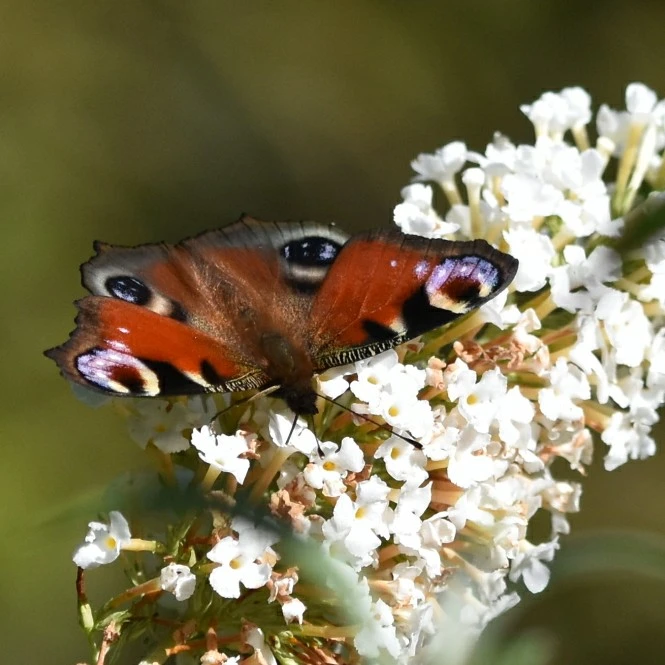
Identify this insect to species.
Aglais io
